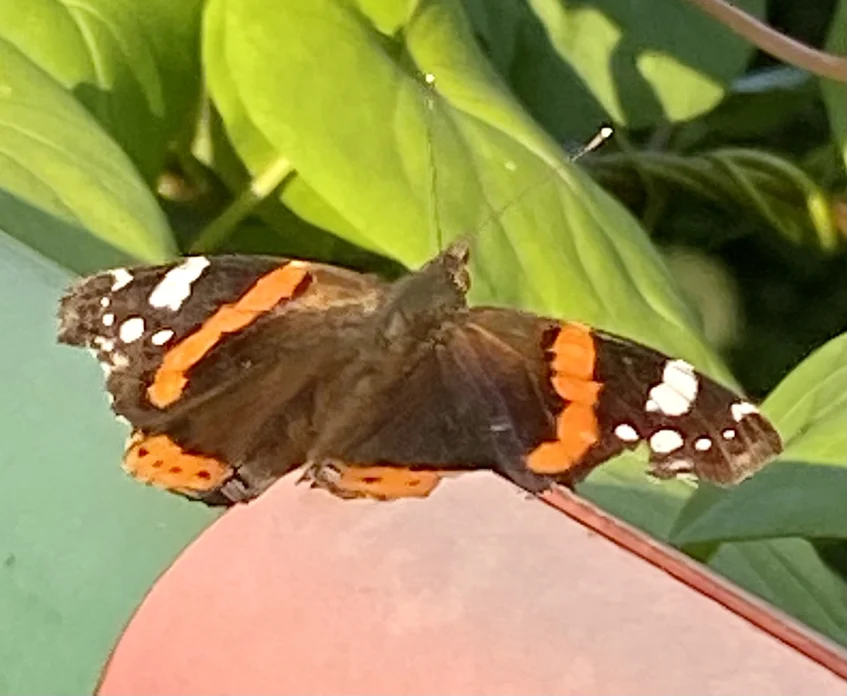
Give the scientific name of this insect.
Vanessa atalanta
